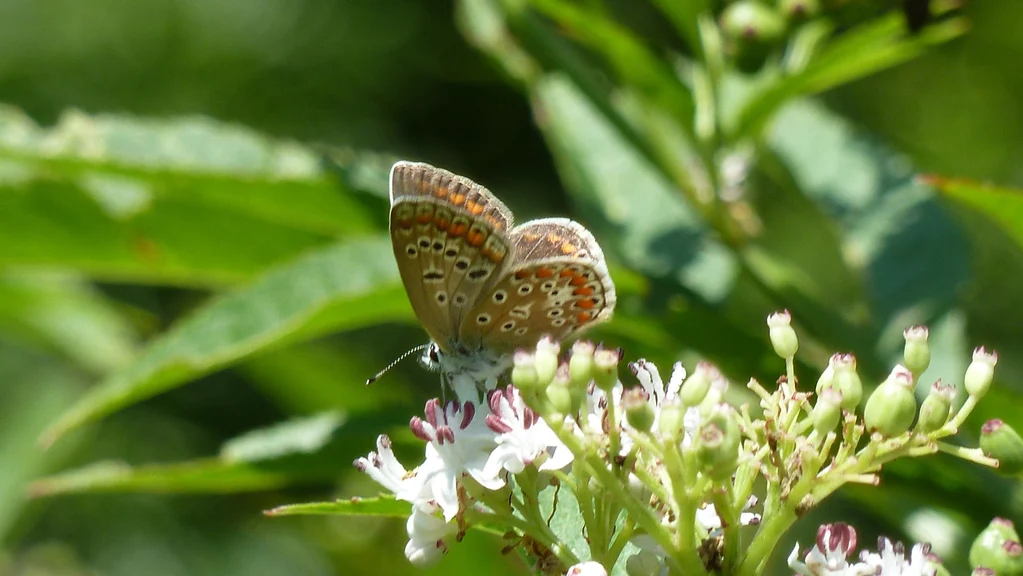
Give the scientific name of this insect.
Polyommatus icarus
